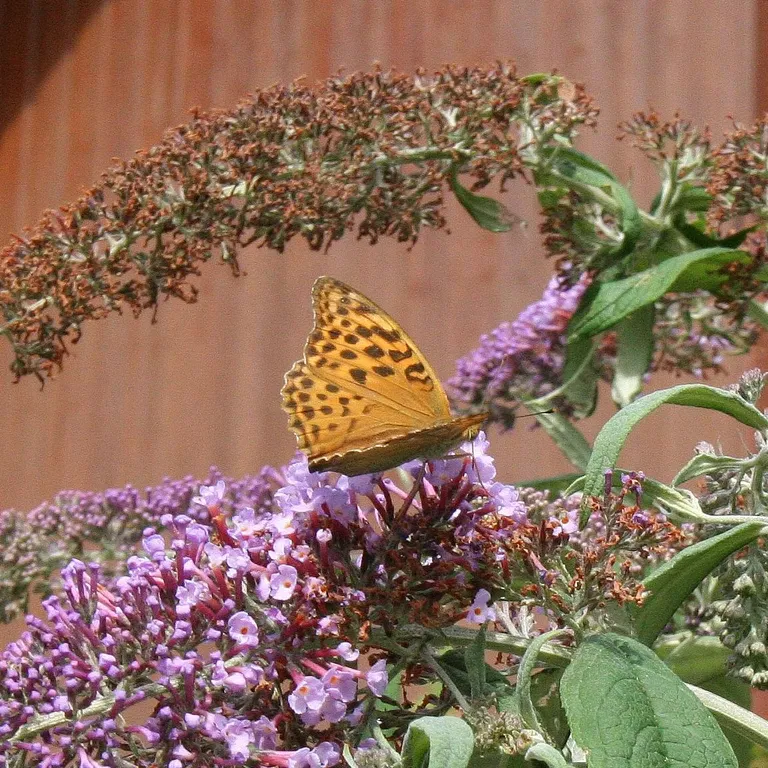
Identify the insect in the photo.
Argynnis paphia
